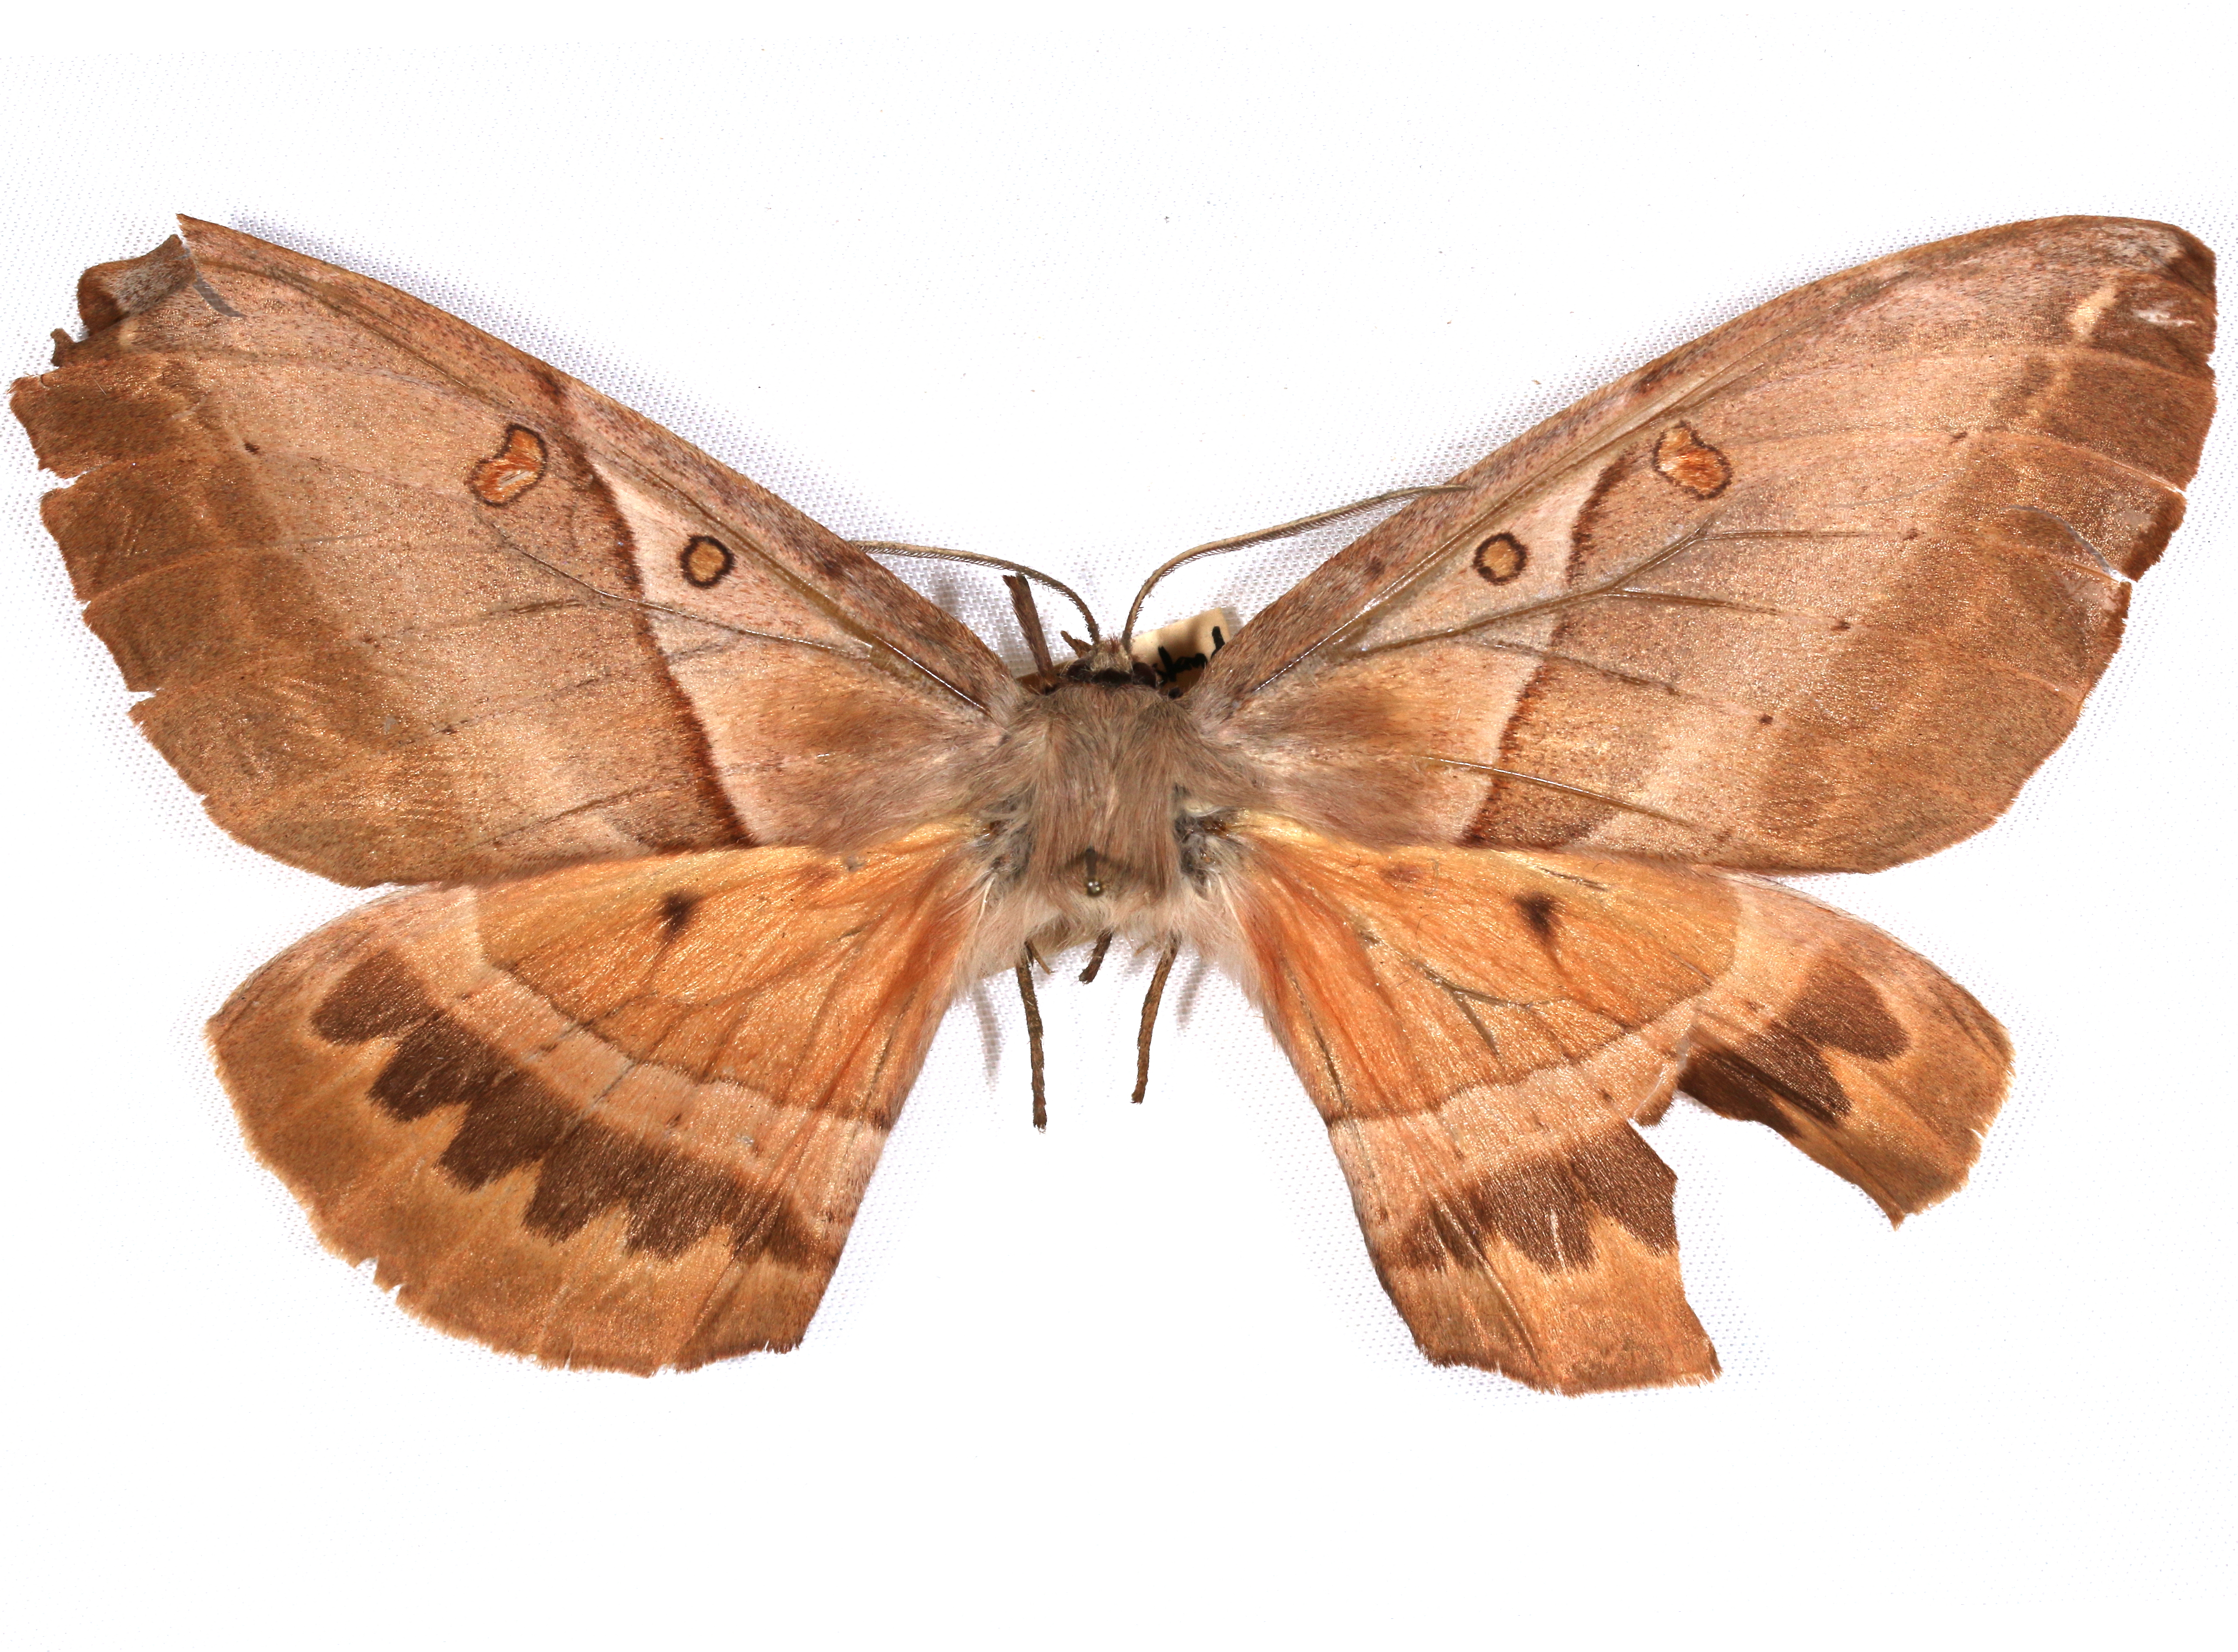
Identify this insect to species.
Ebbepterote expansa
